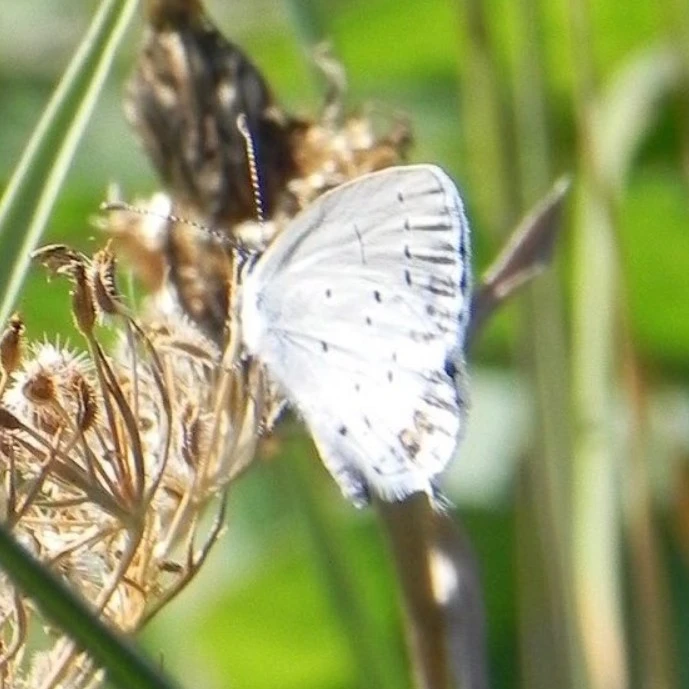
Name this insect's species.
Cupido argiades (also Elkalyce argiades)
